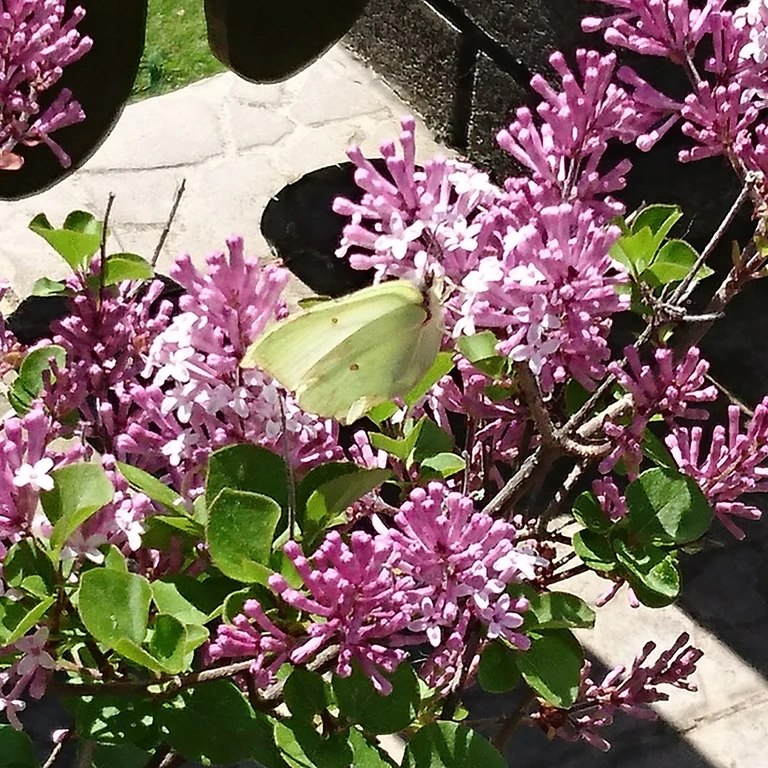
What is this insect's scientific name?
Gonepteryx rhamni
